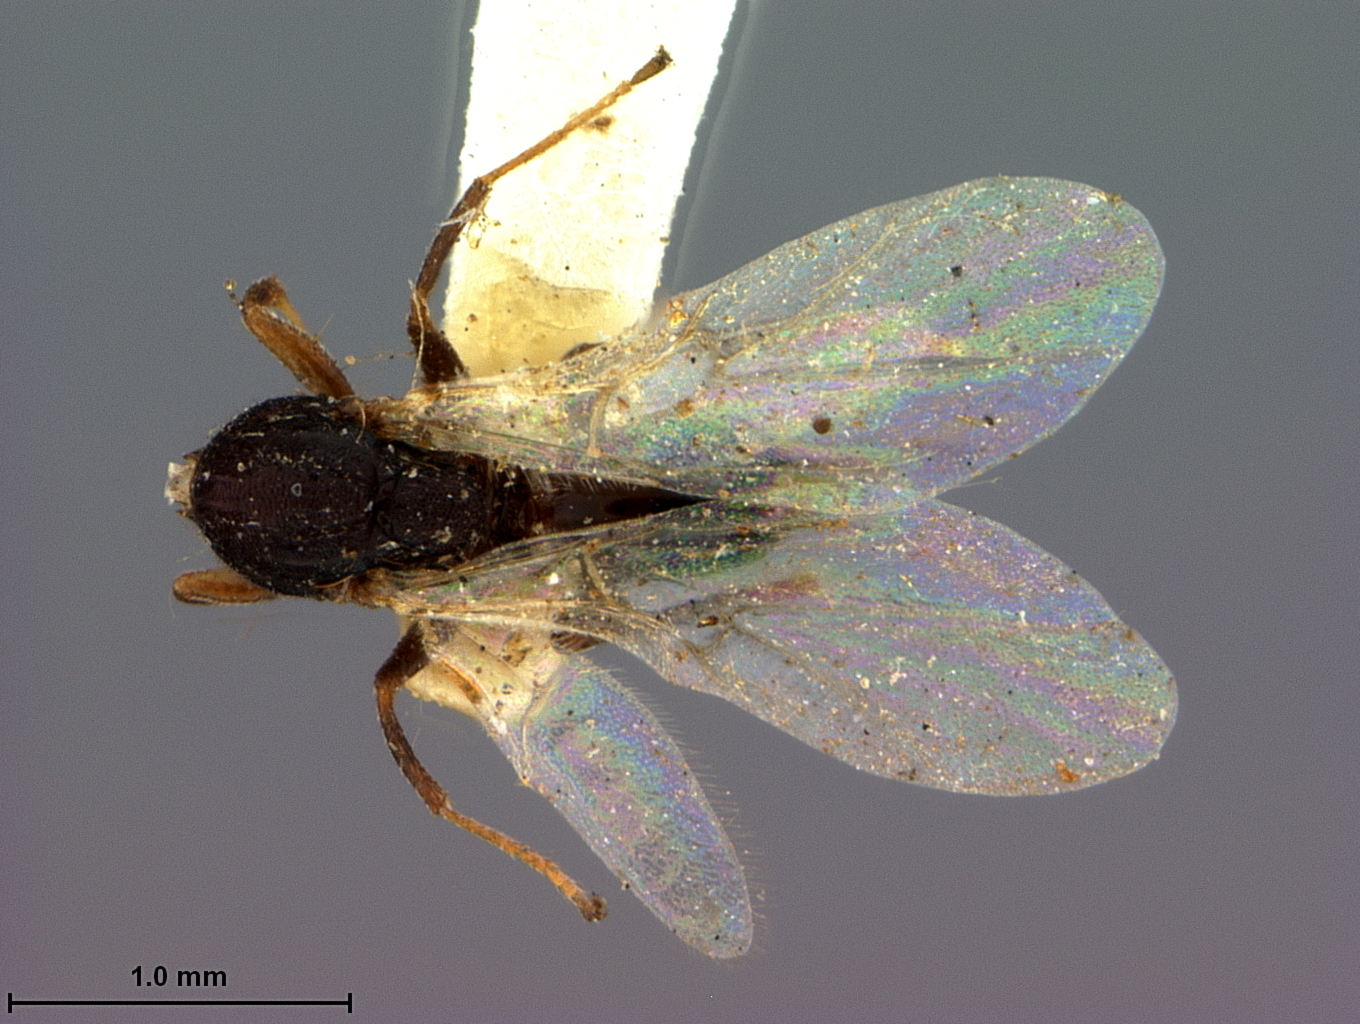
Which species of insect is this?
Dryophanta corrugis
